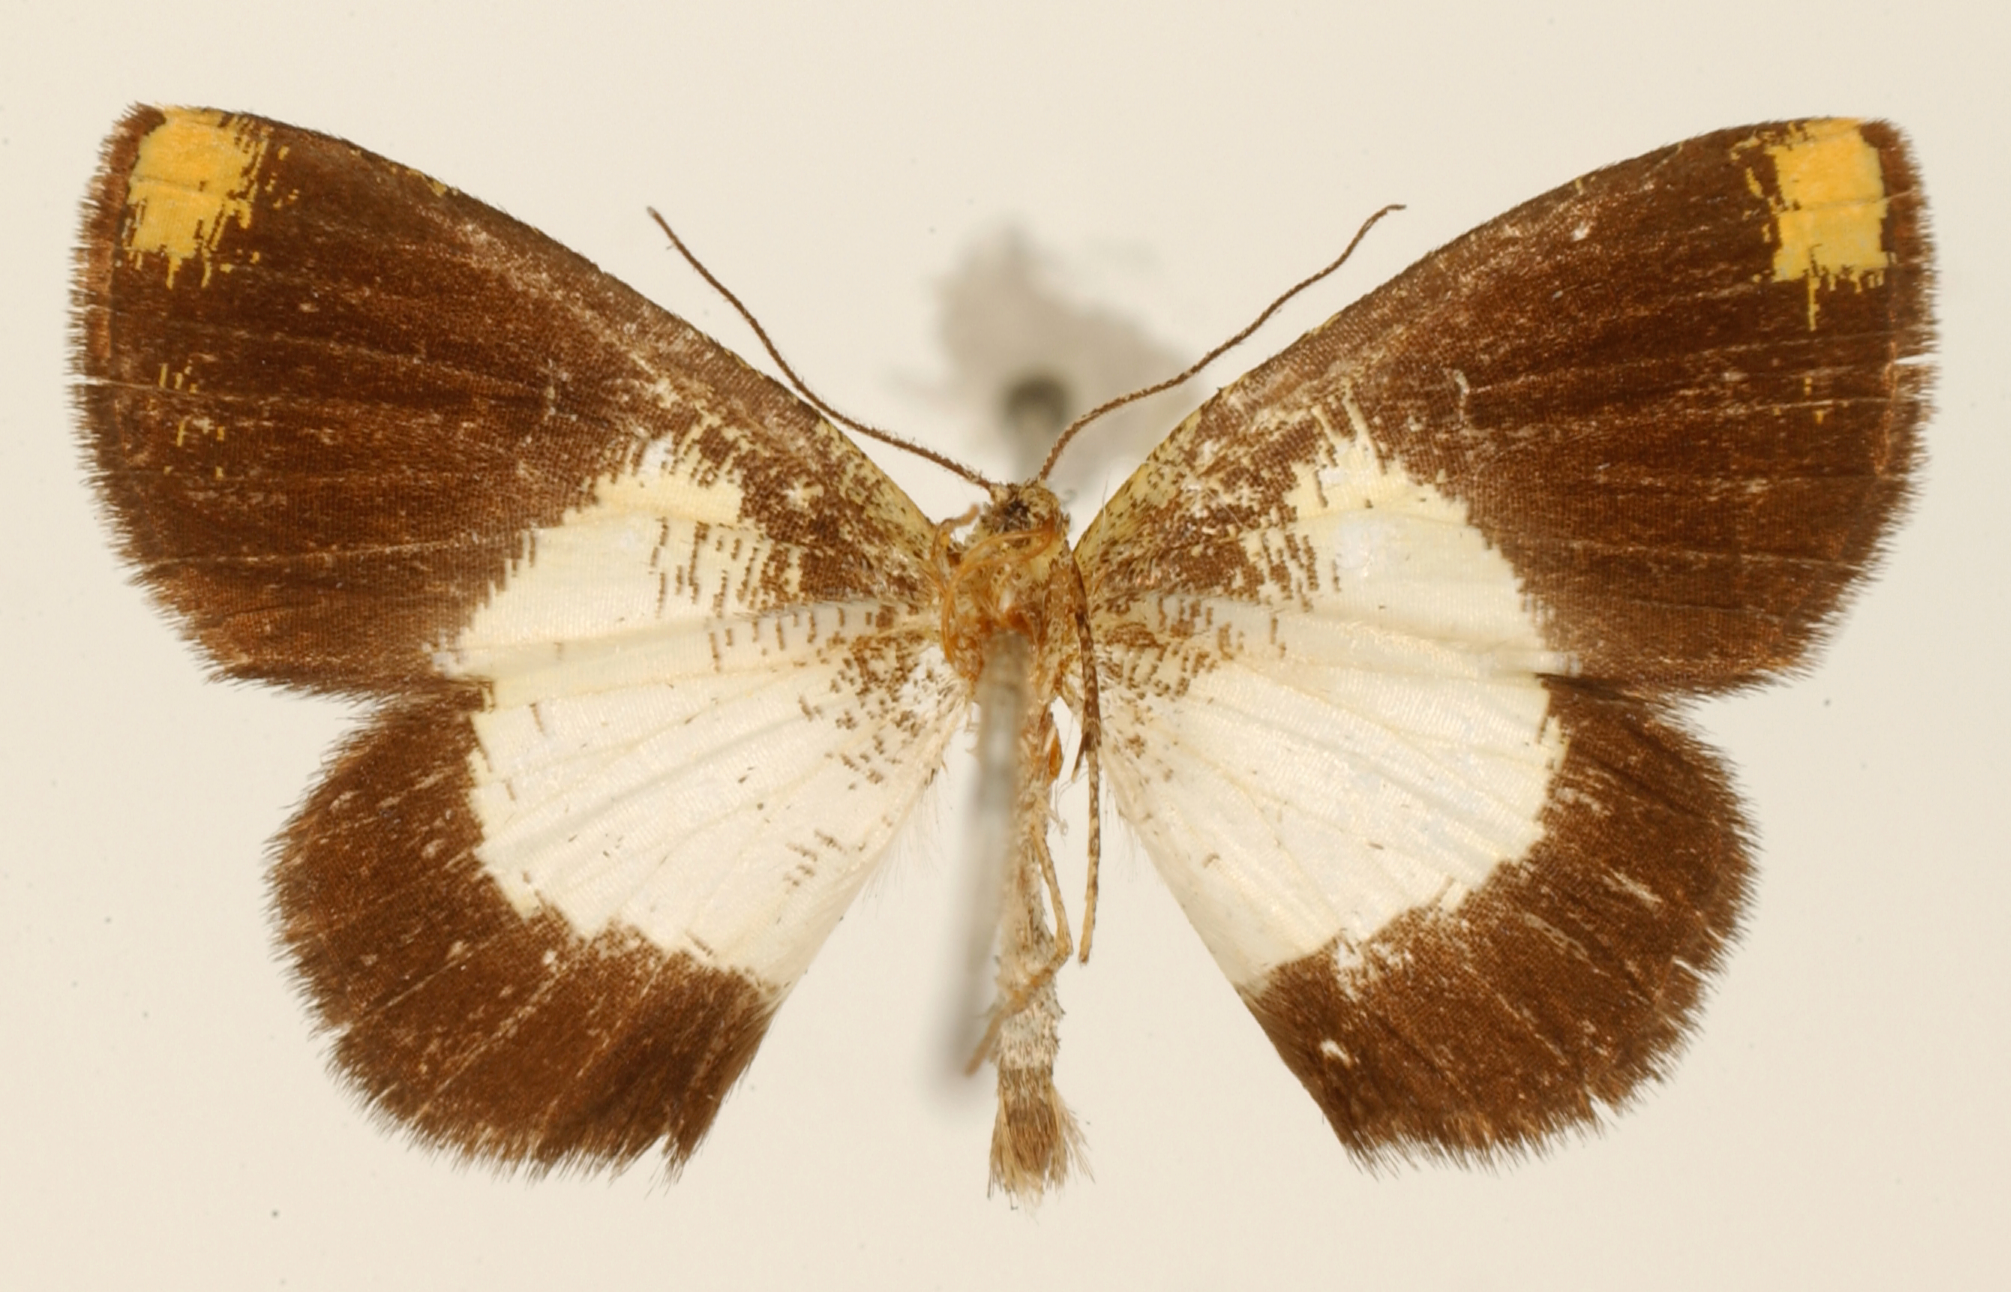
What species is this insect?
Scordylia rosgala
